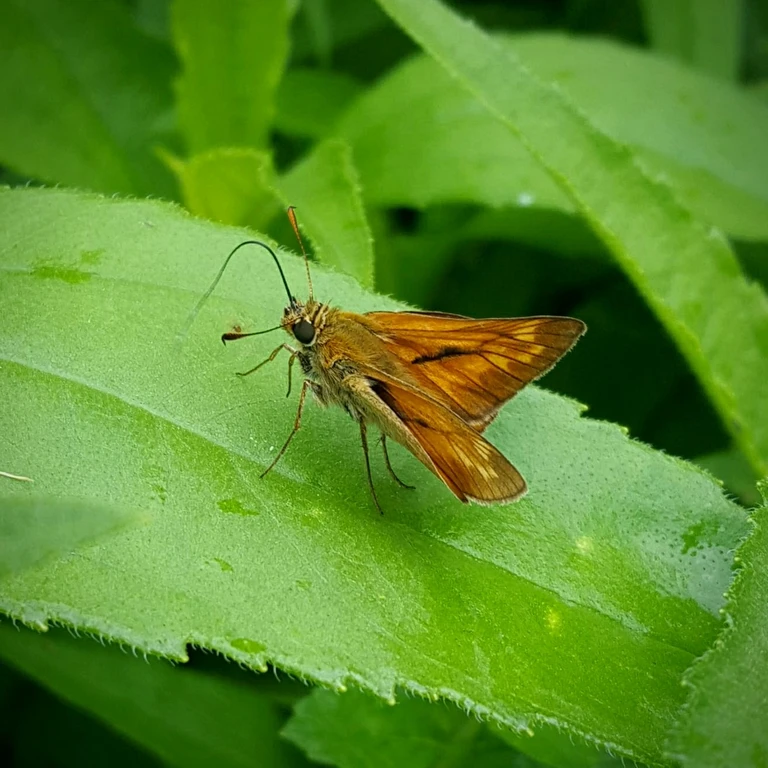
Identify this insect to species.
Ochlodes sylvanus (also Ochlodes venata)
